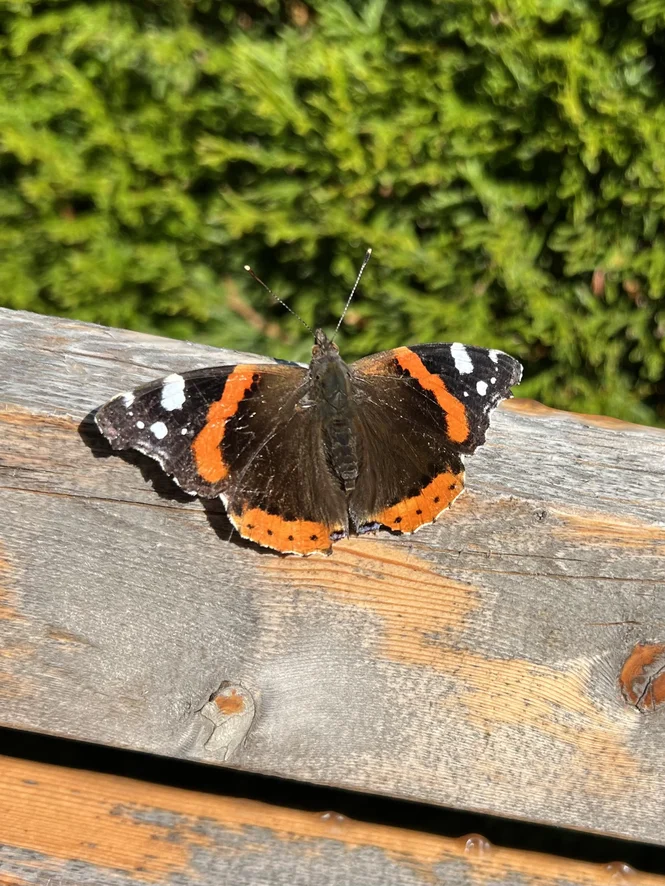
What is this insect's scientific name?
Vanessa atalanta
